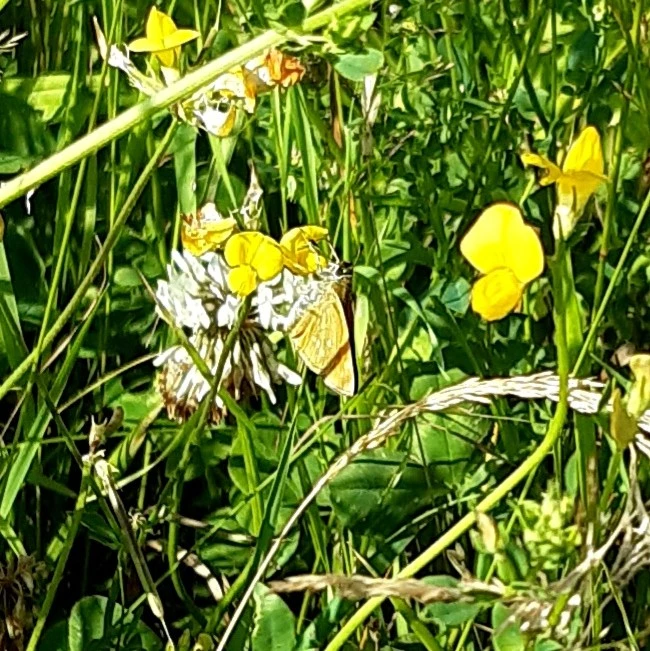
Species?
Ochlodes sylvanus (also Ochlodes venata)
